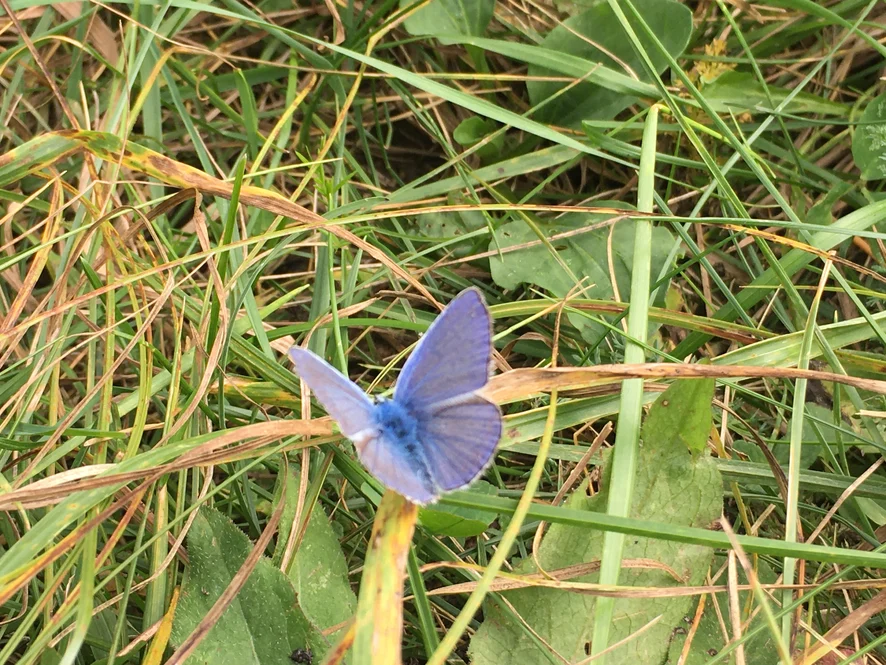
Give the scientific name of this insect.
Polyommatus icarus
